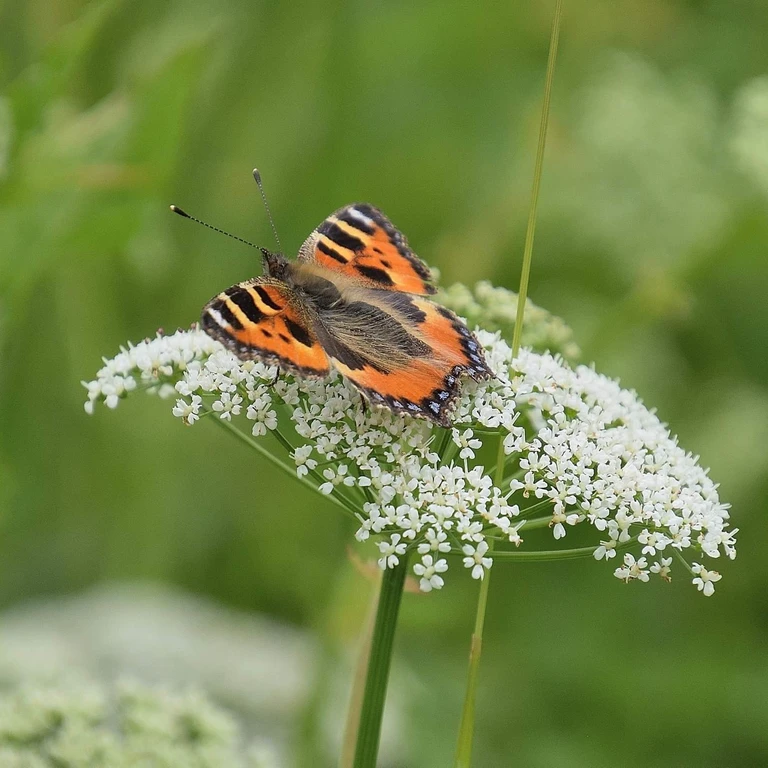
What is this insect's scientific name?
Aglais urticae
